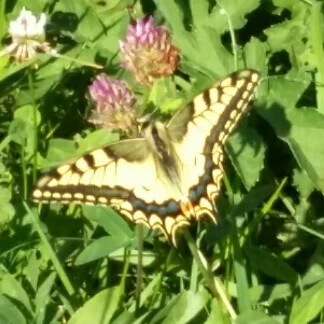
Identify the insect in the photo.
Papilio machaon
